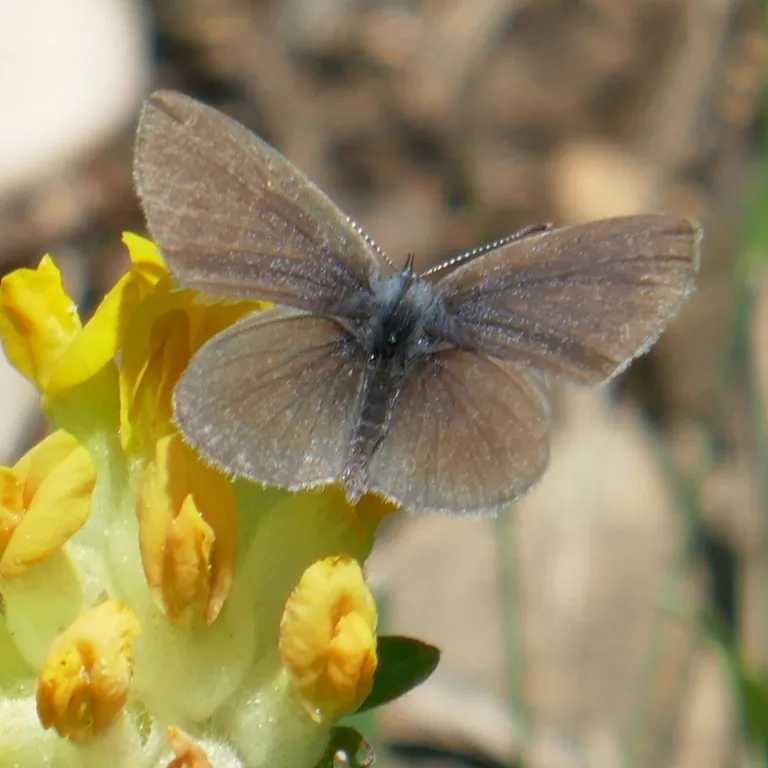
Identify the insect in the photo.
Cupido minimus
